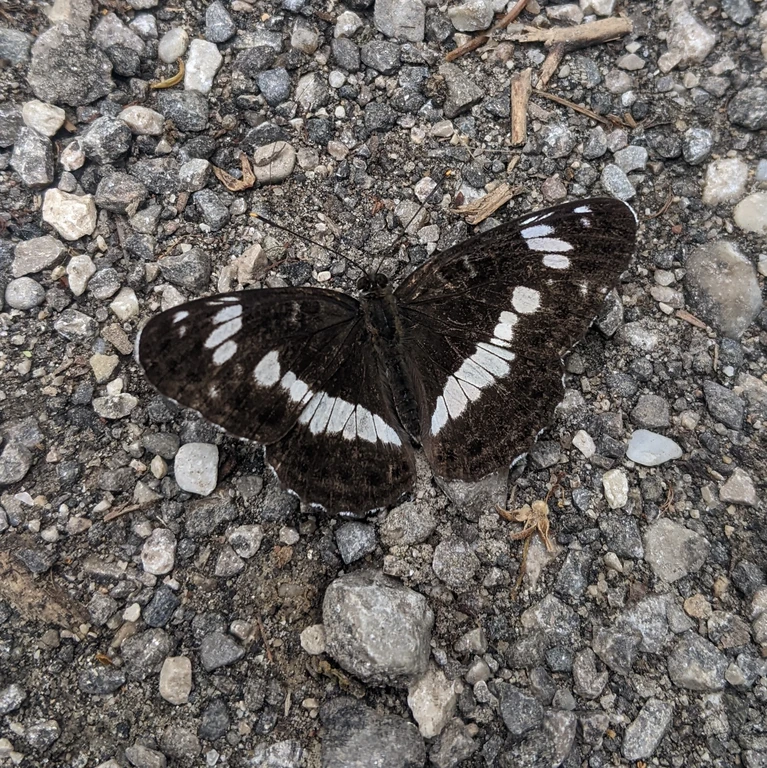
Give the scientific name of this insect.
Limenitis camilla (also Ladoga camilla)
